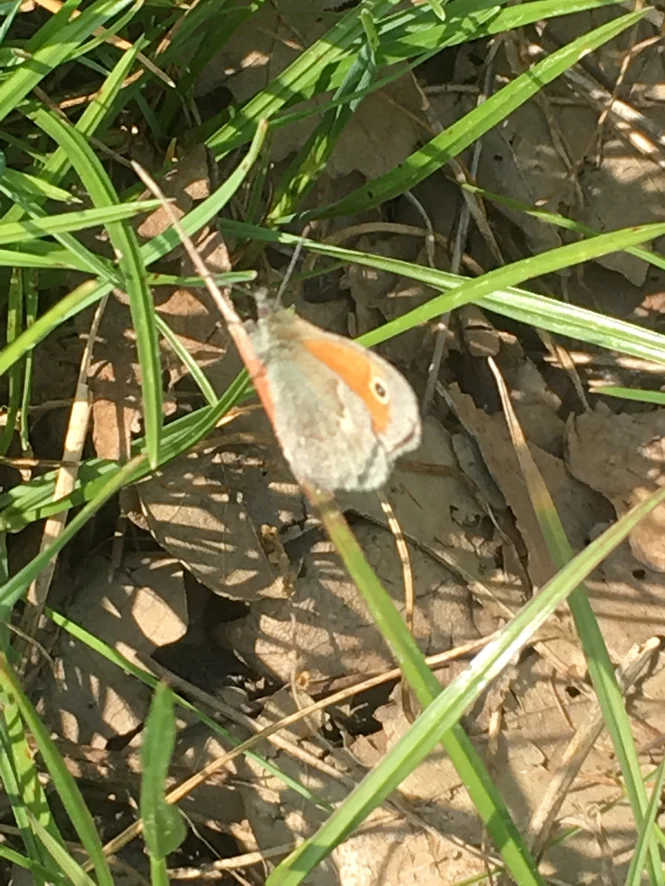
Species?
Coenonympha pamphilus
